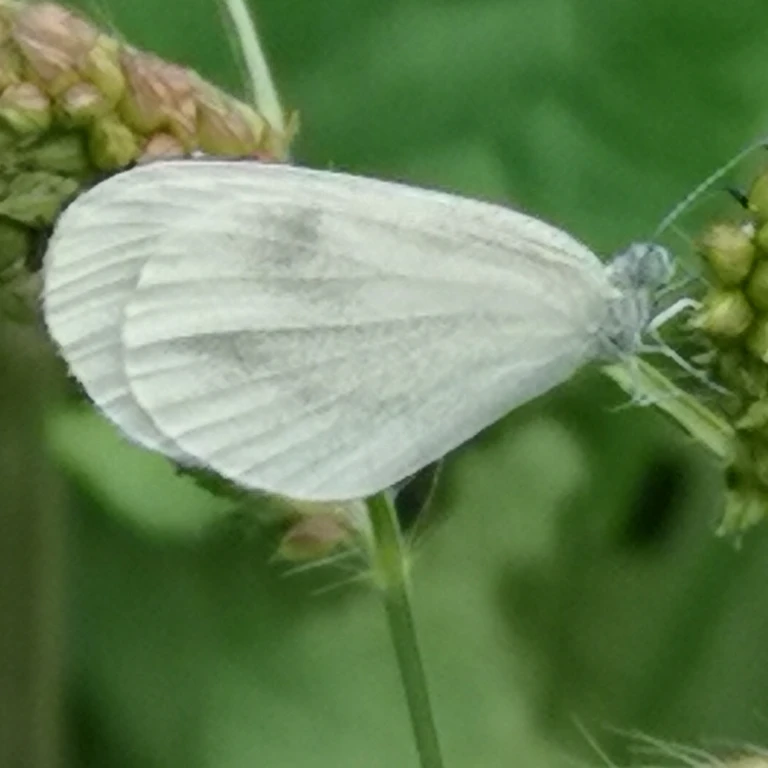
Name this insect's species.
Leptidea sinapis/juvernica
